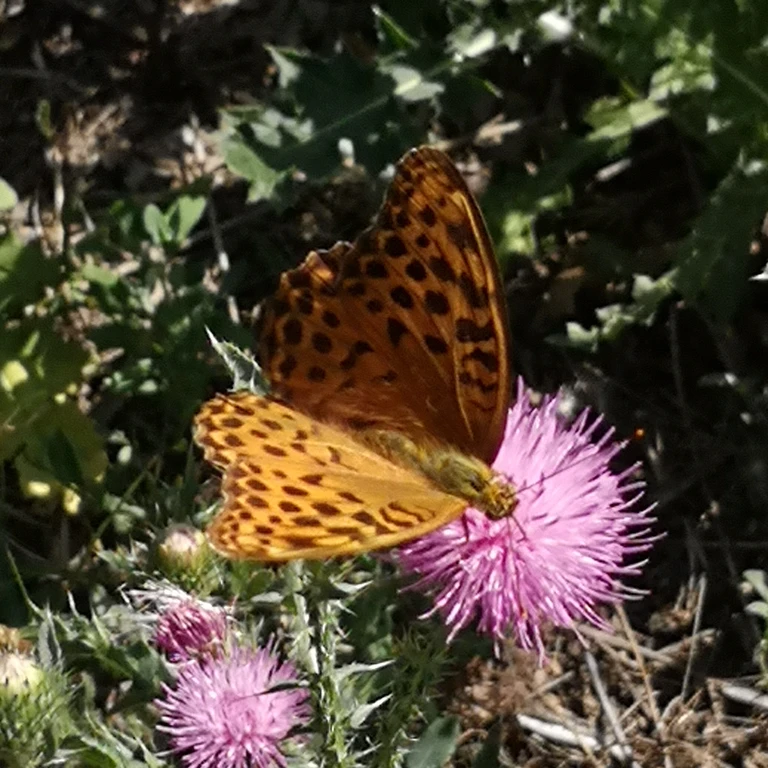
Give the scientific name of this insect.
Argynnis paphia
